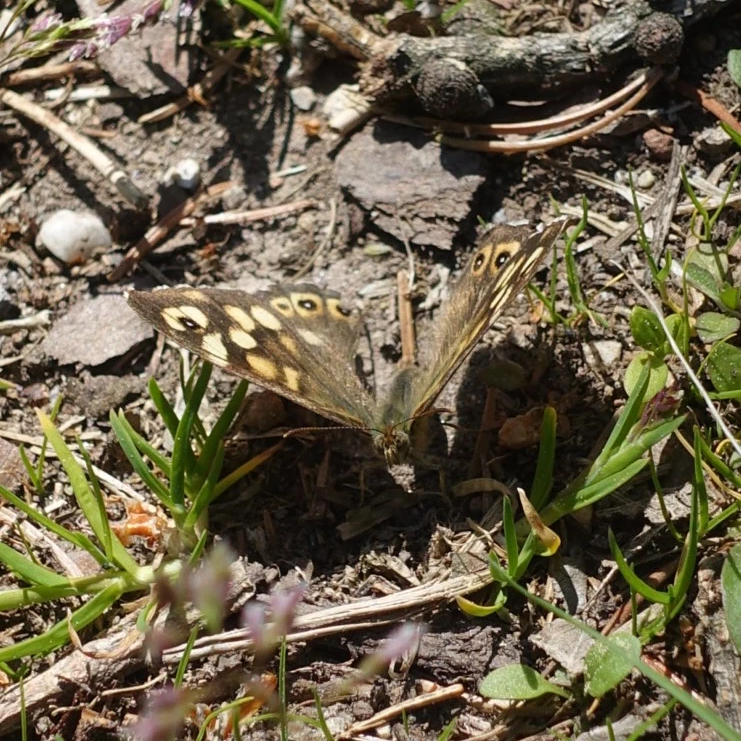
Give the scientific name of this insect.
Pararge aegeria
